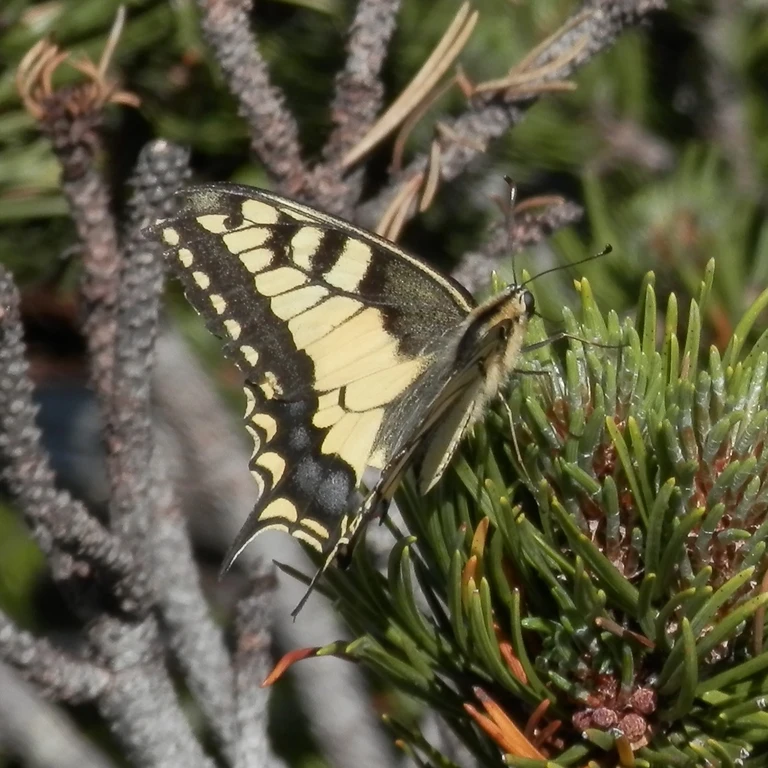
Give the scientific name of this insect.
Papilio machaon
